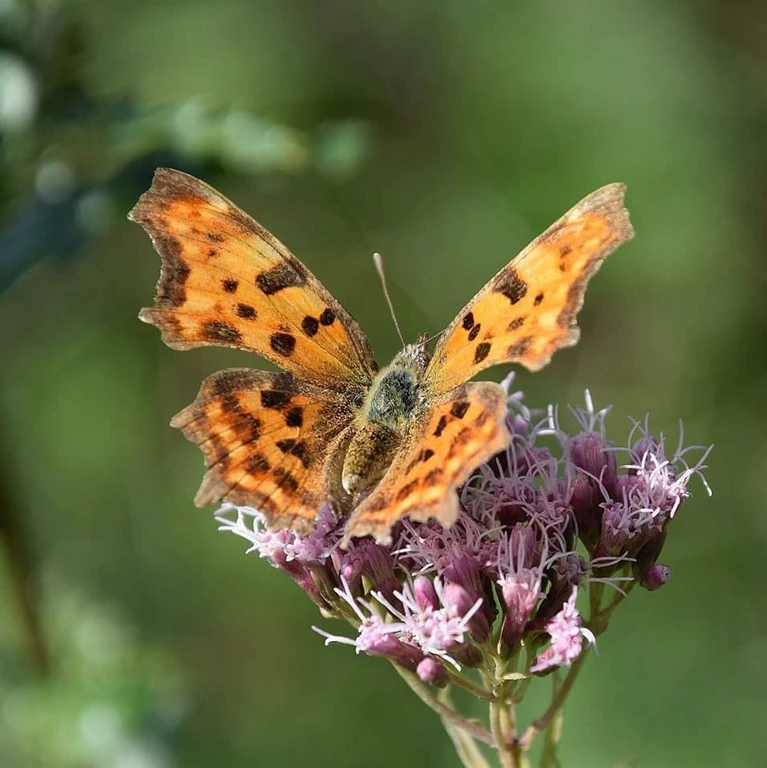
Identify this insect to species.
Polygonia c-album
